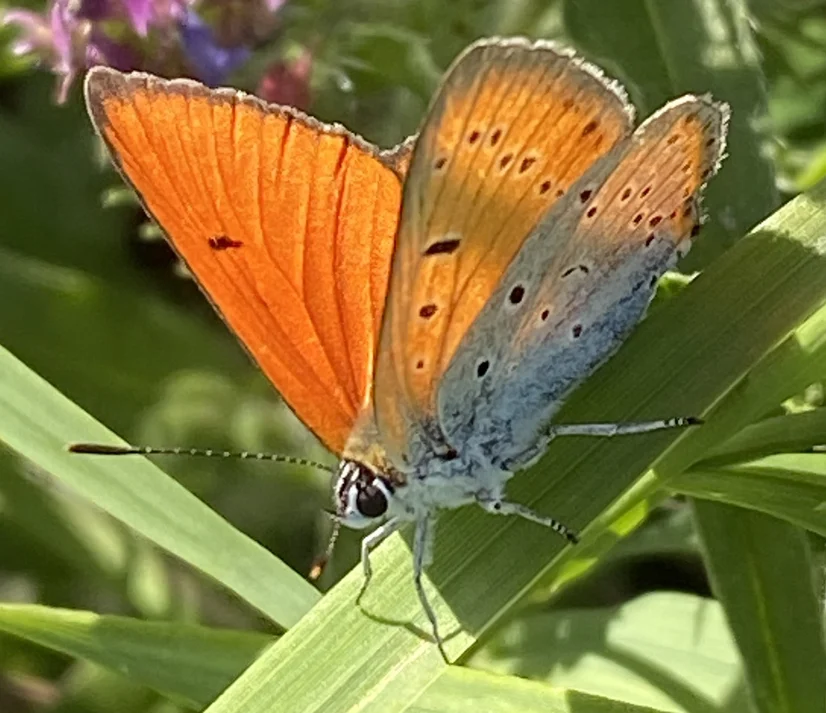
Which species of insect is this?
Lycaena dispar
